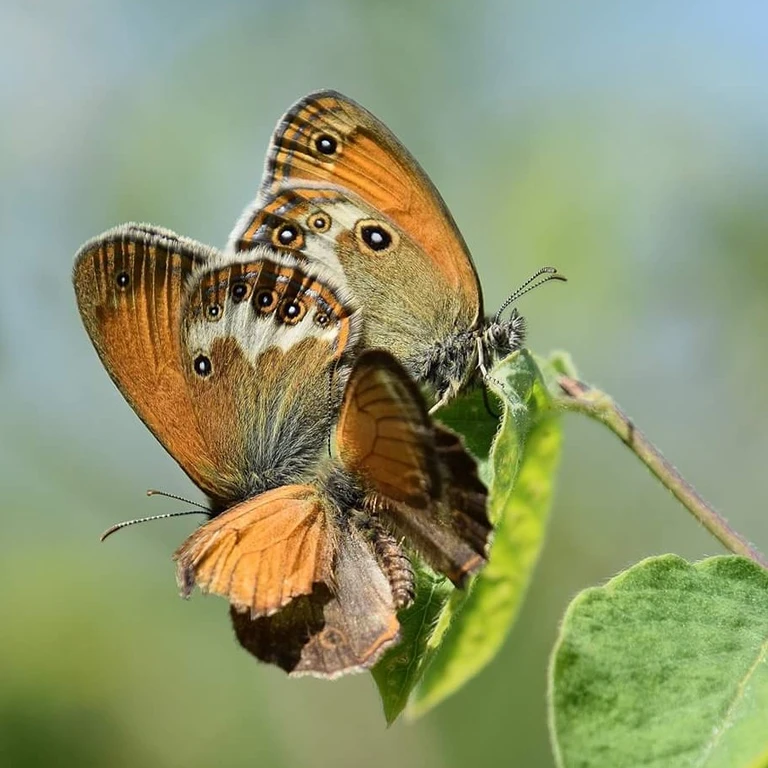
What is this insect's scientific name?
Coenonympha arcania
